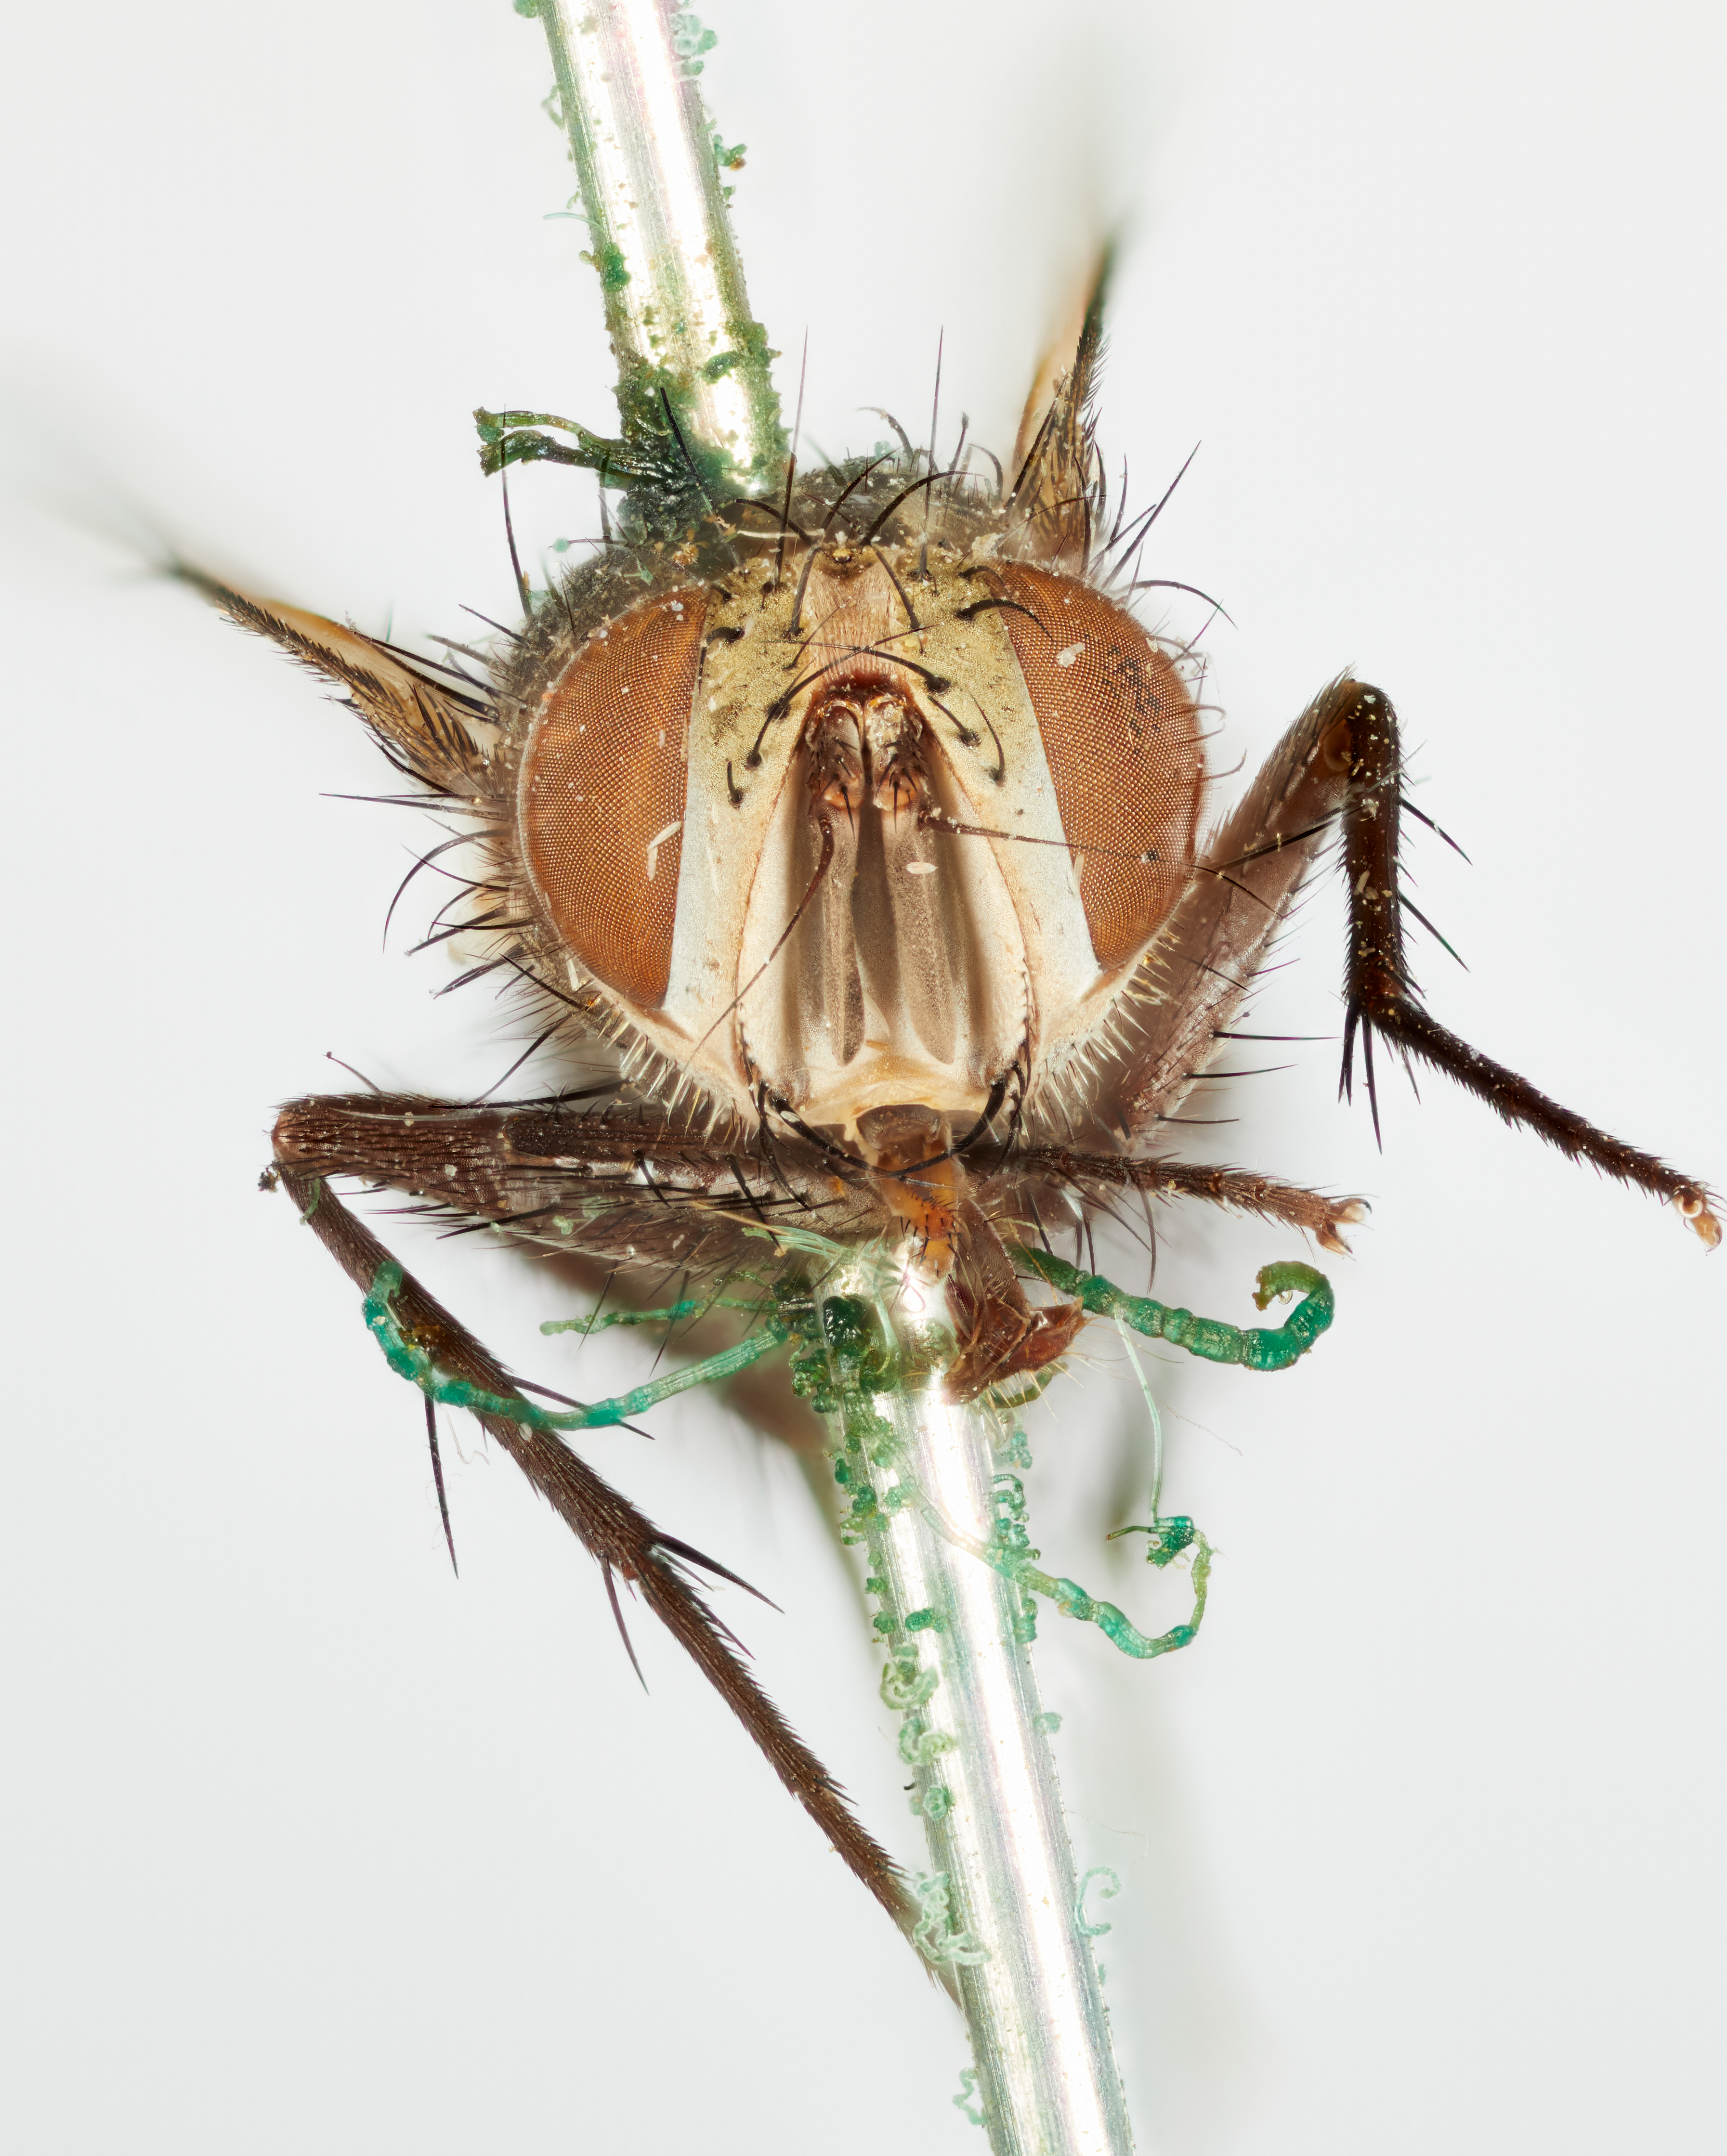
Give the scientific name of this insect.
Sturmia discalis
